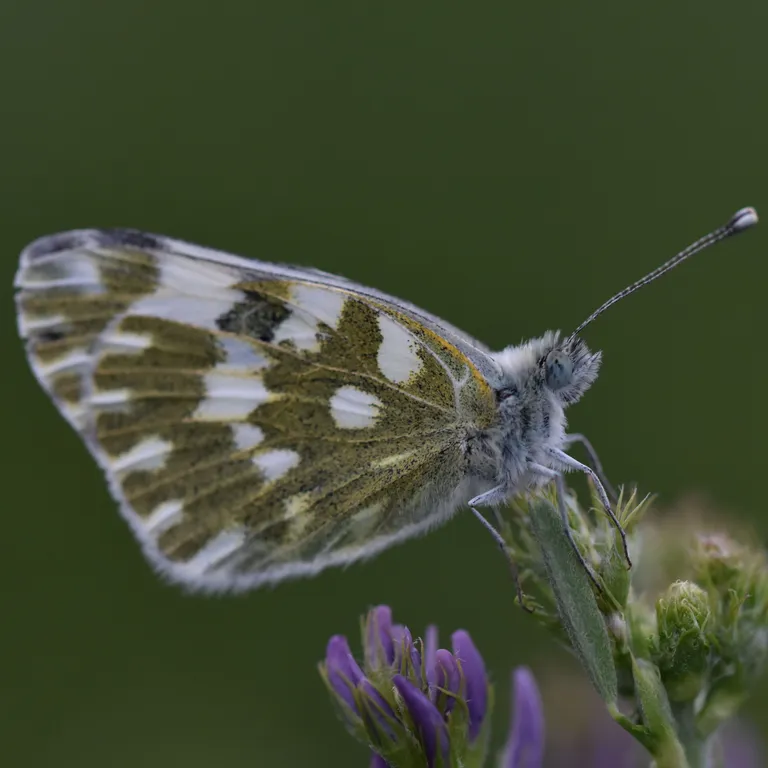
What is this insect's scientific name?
Pontia edusa
